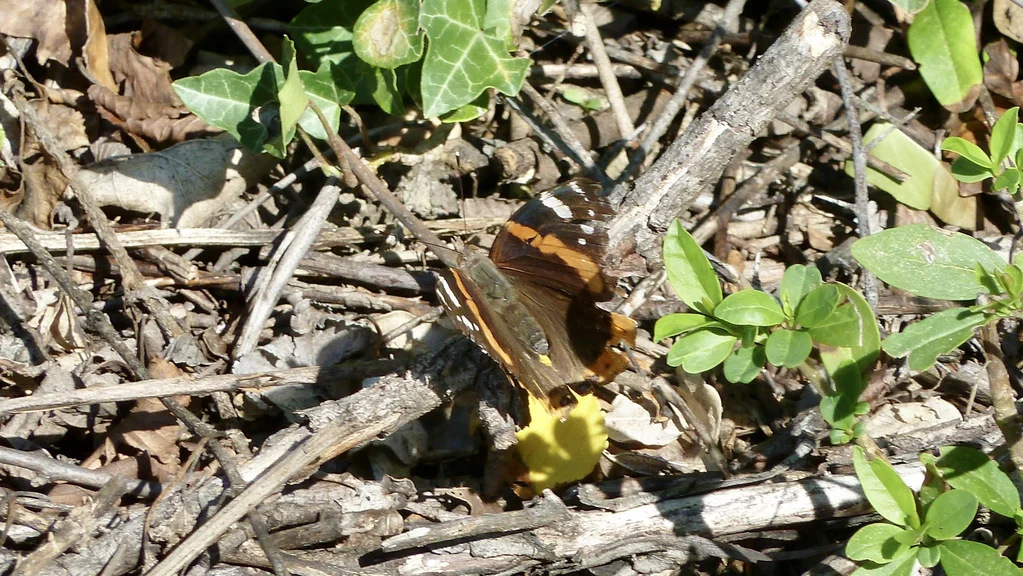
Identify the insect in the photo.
Vanessa atalanta
